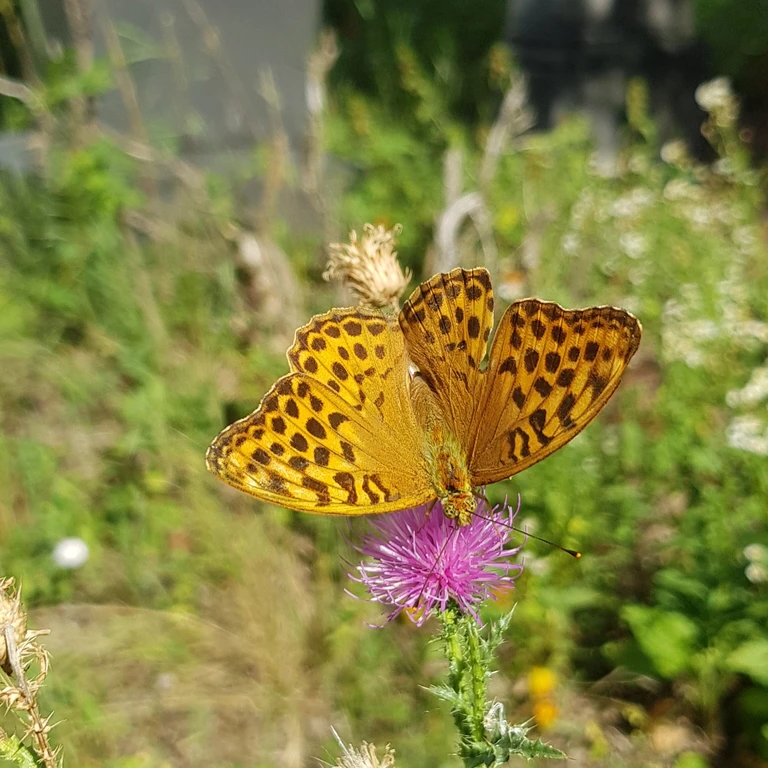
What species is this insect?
Argynnis paphia
